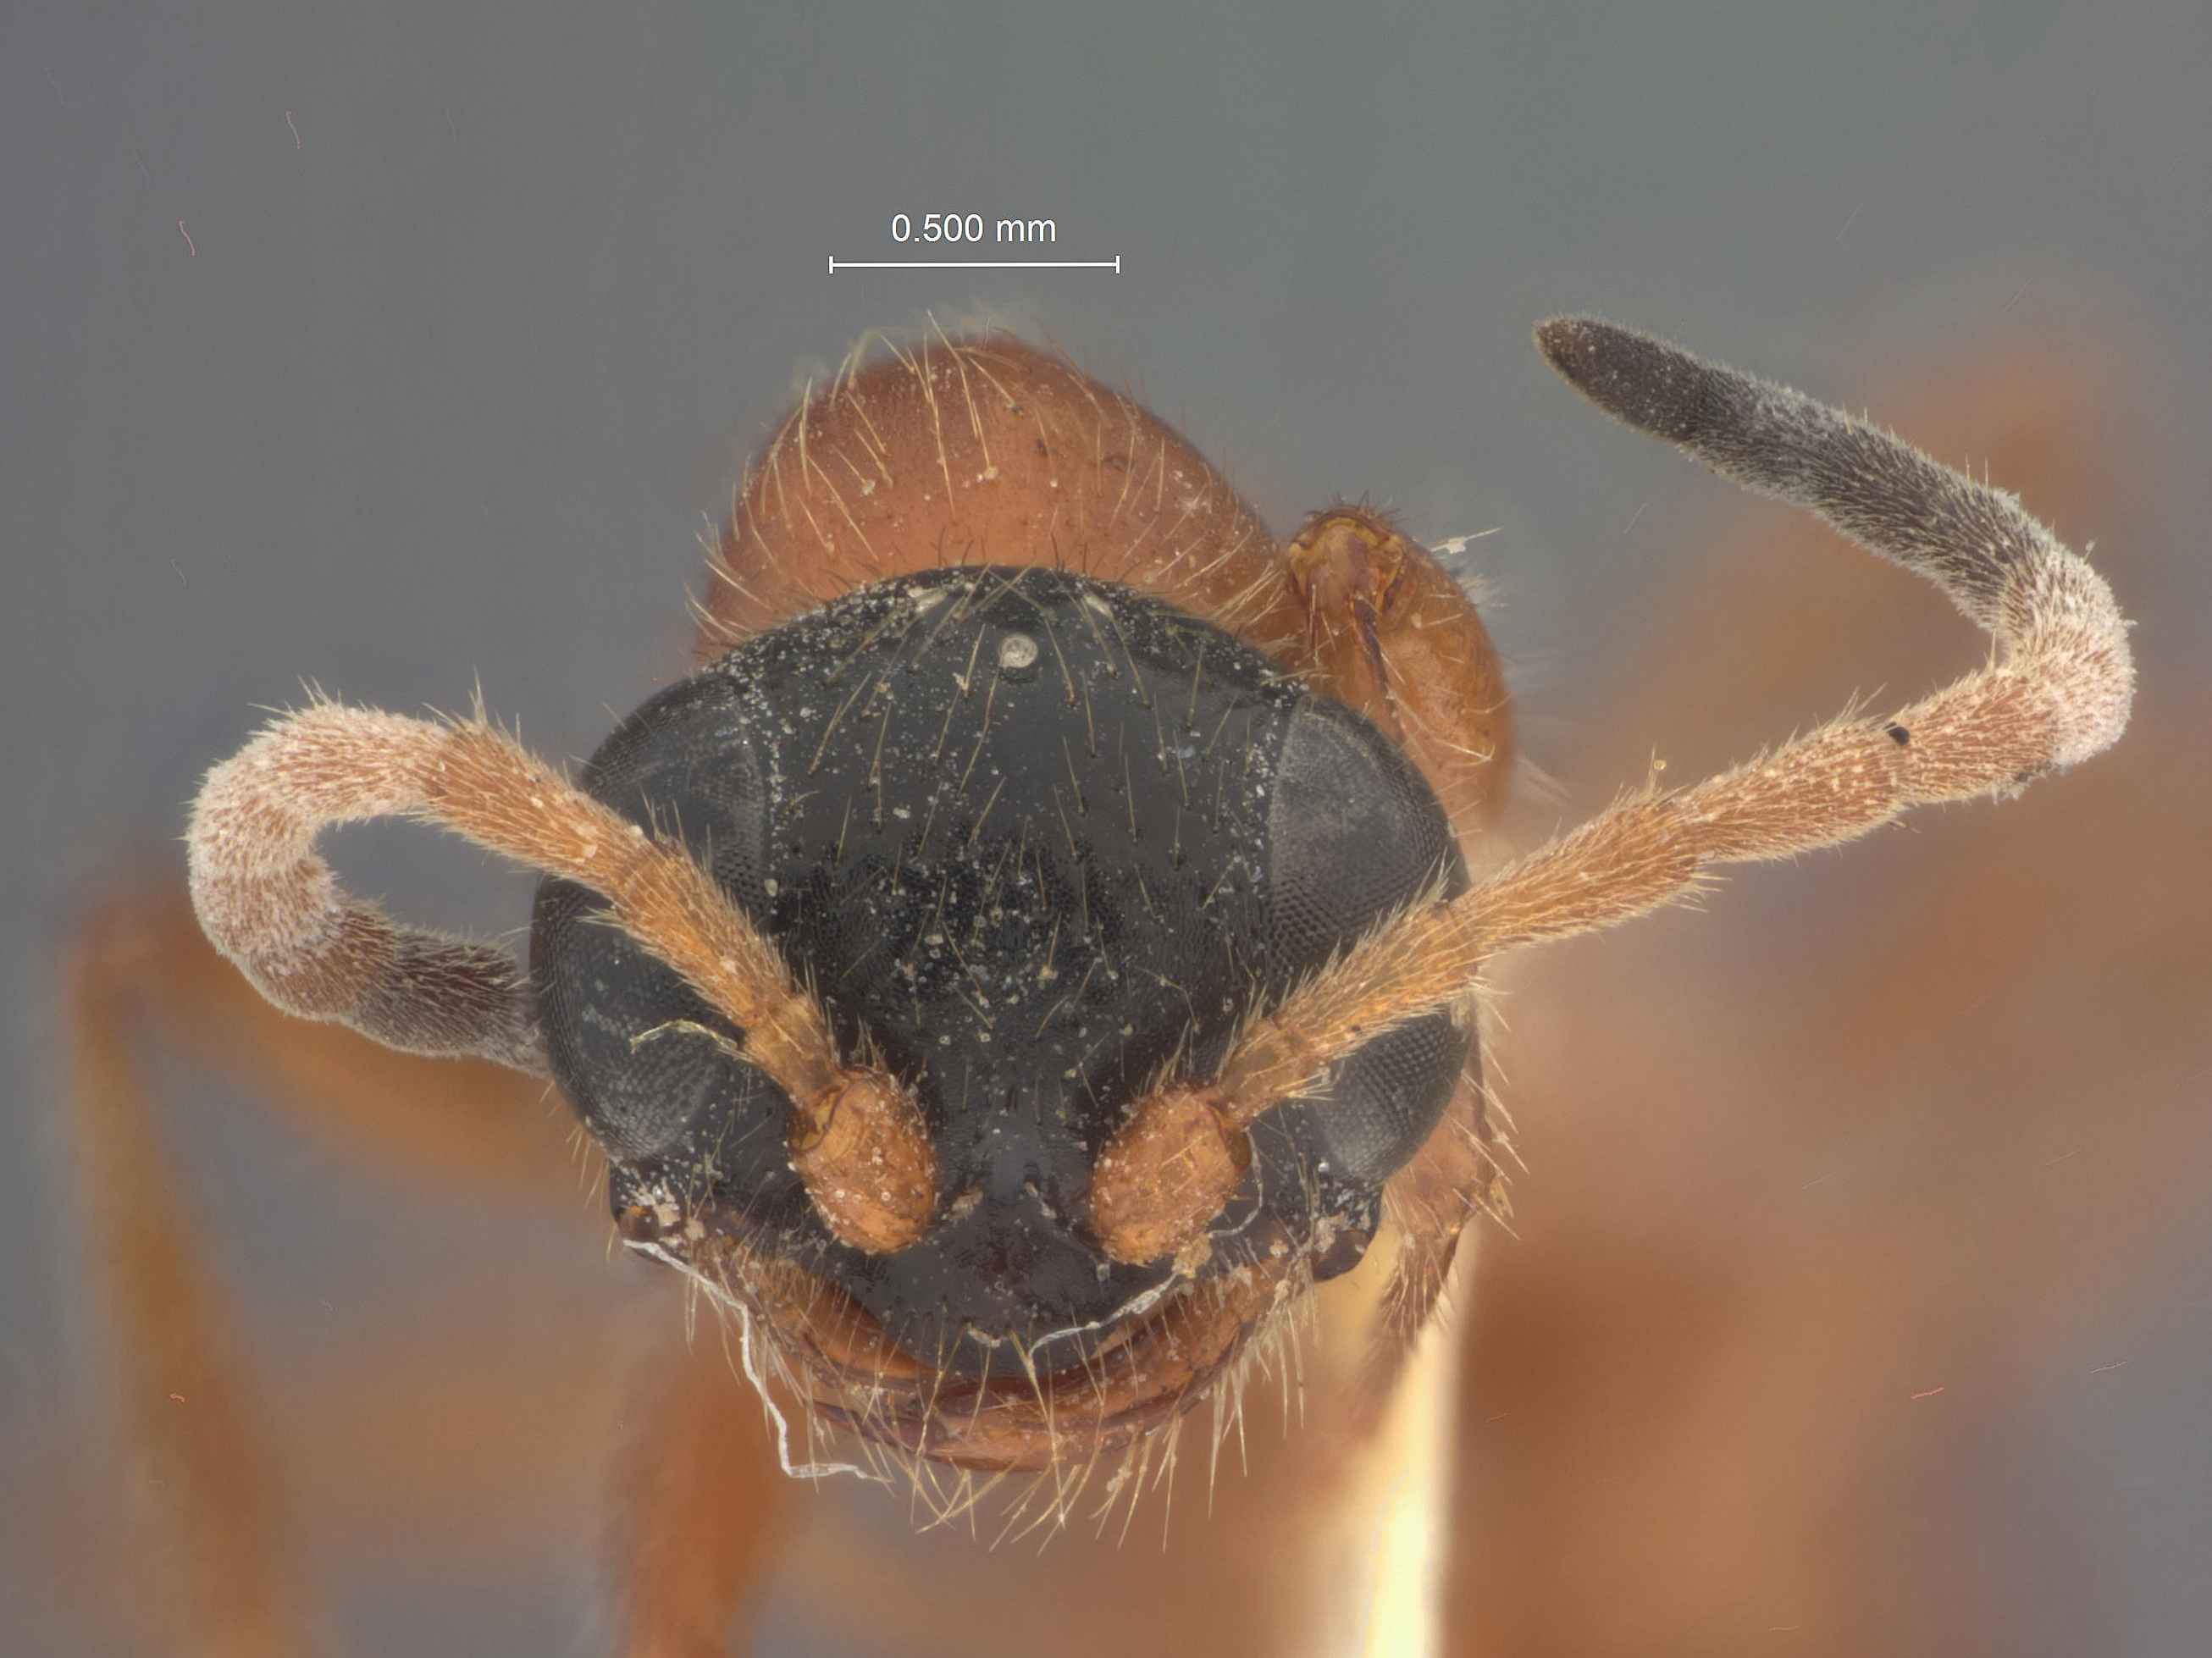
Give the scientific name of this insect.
Methocha impolita
